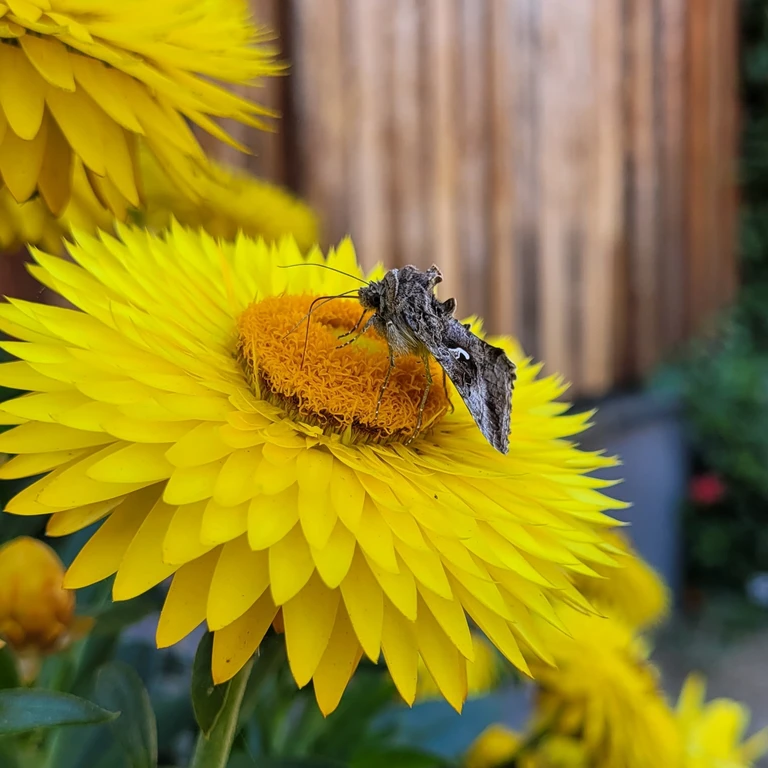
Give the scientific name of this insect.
Autographa gamma
